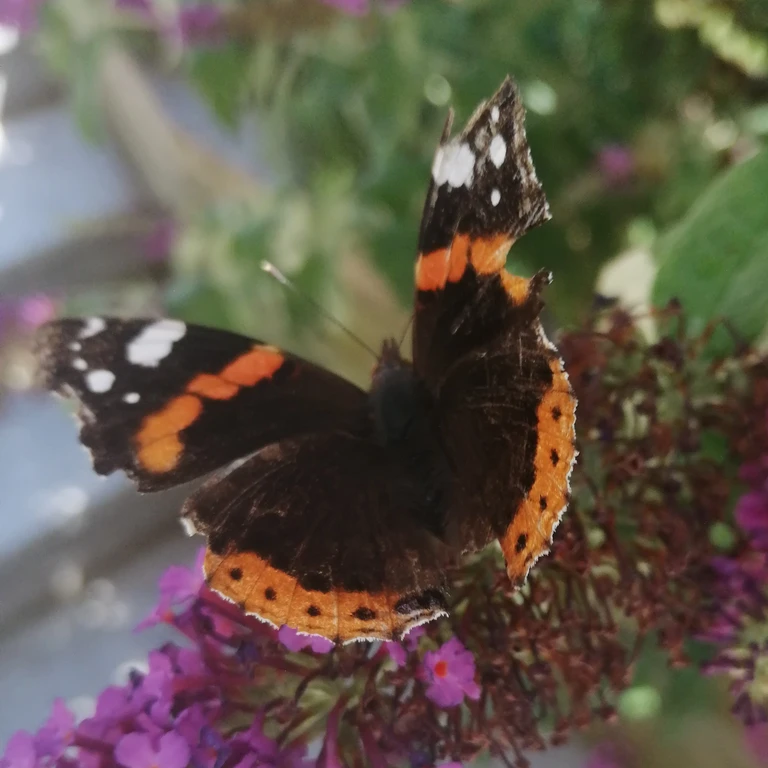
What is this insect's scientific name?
Vanessa atalanta
